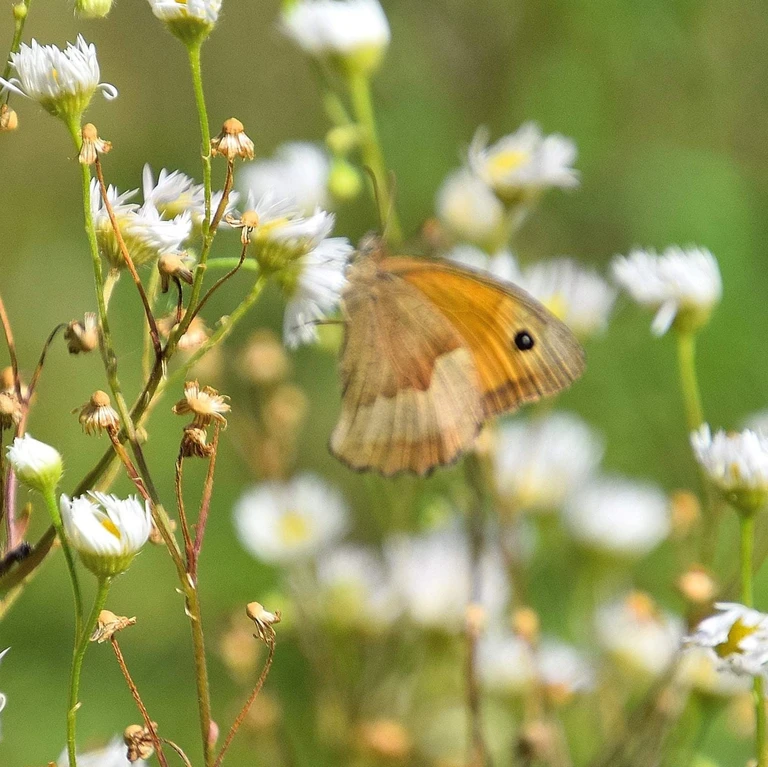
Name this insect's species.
Maniola jurtina
